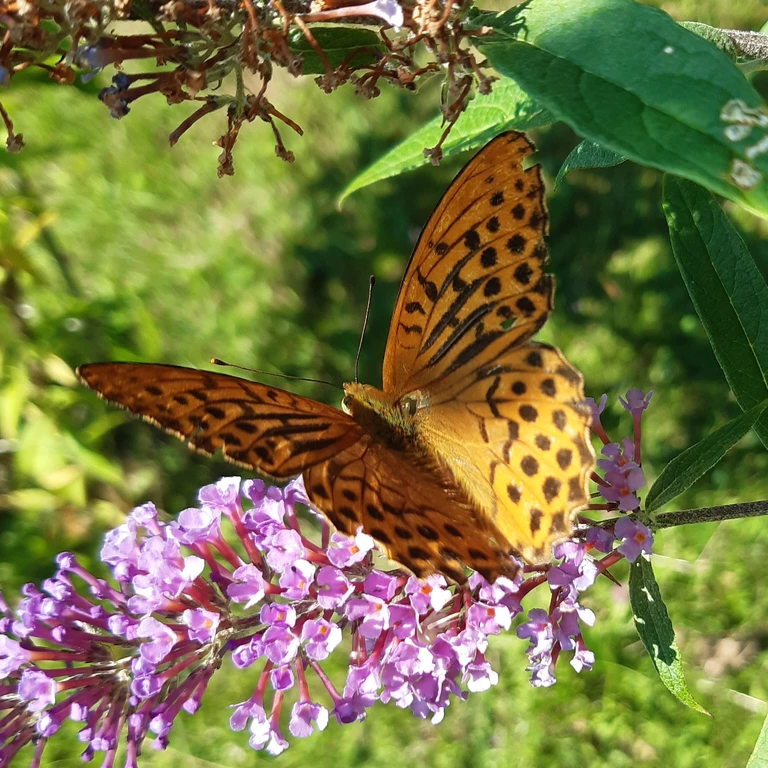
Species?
Argynnis paphia
